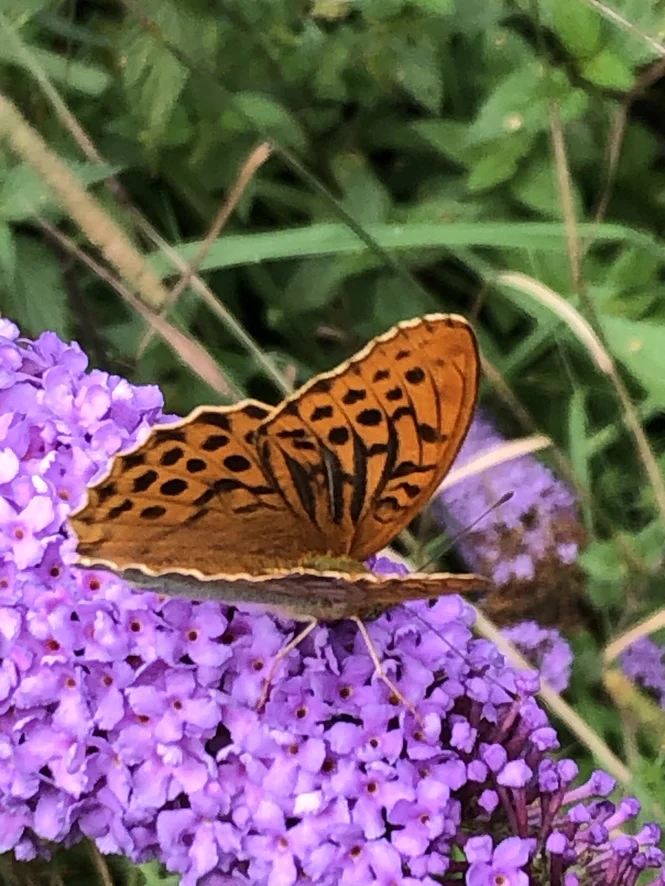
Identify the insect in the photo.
Argynnis paphia
